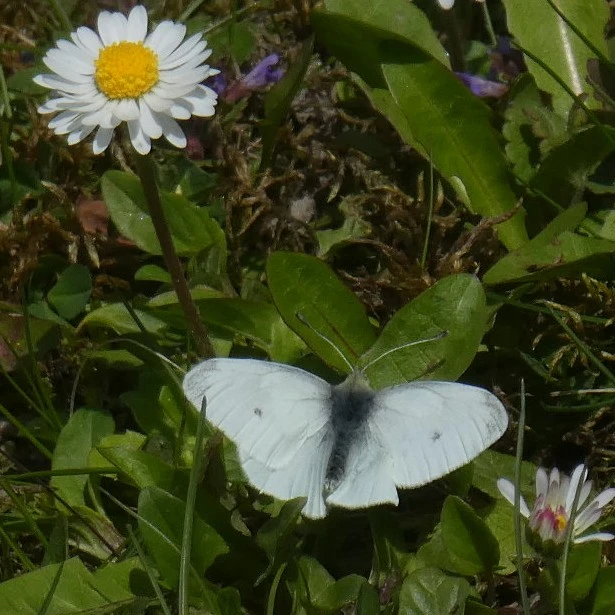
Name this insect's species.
Pieris rapae
